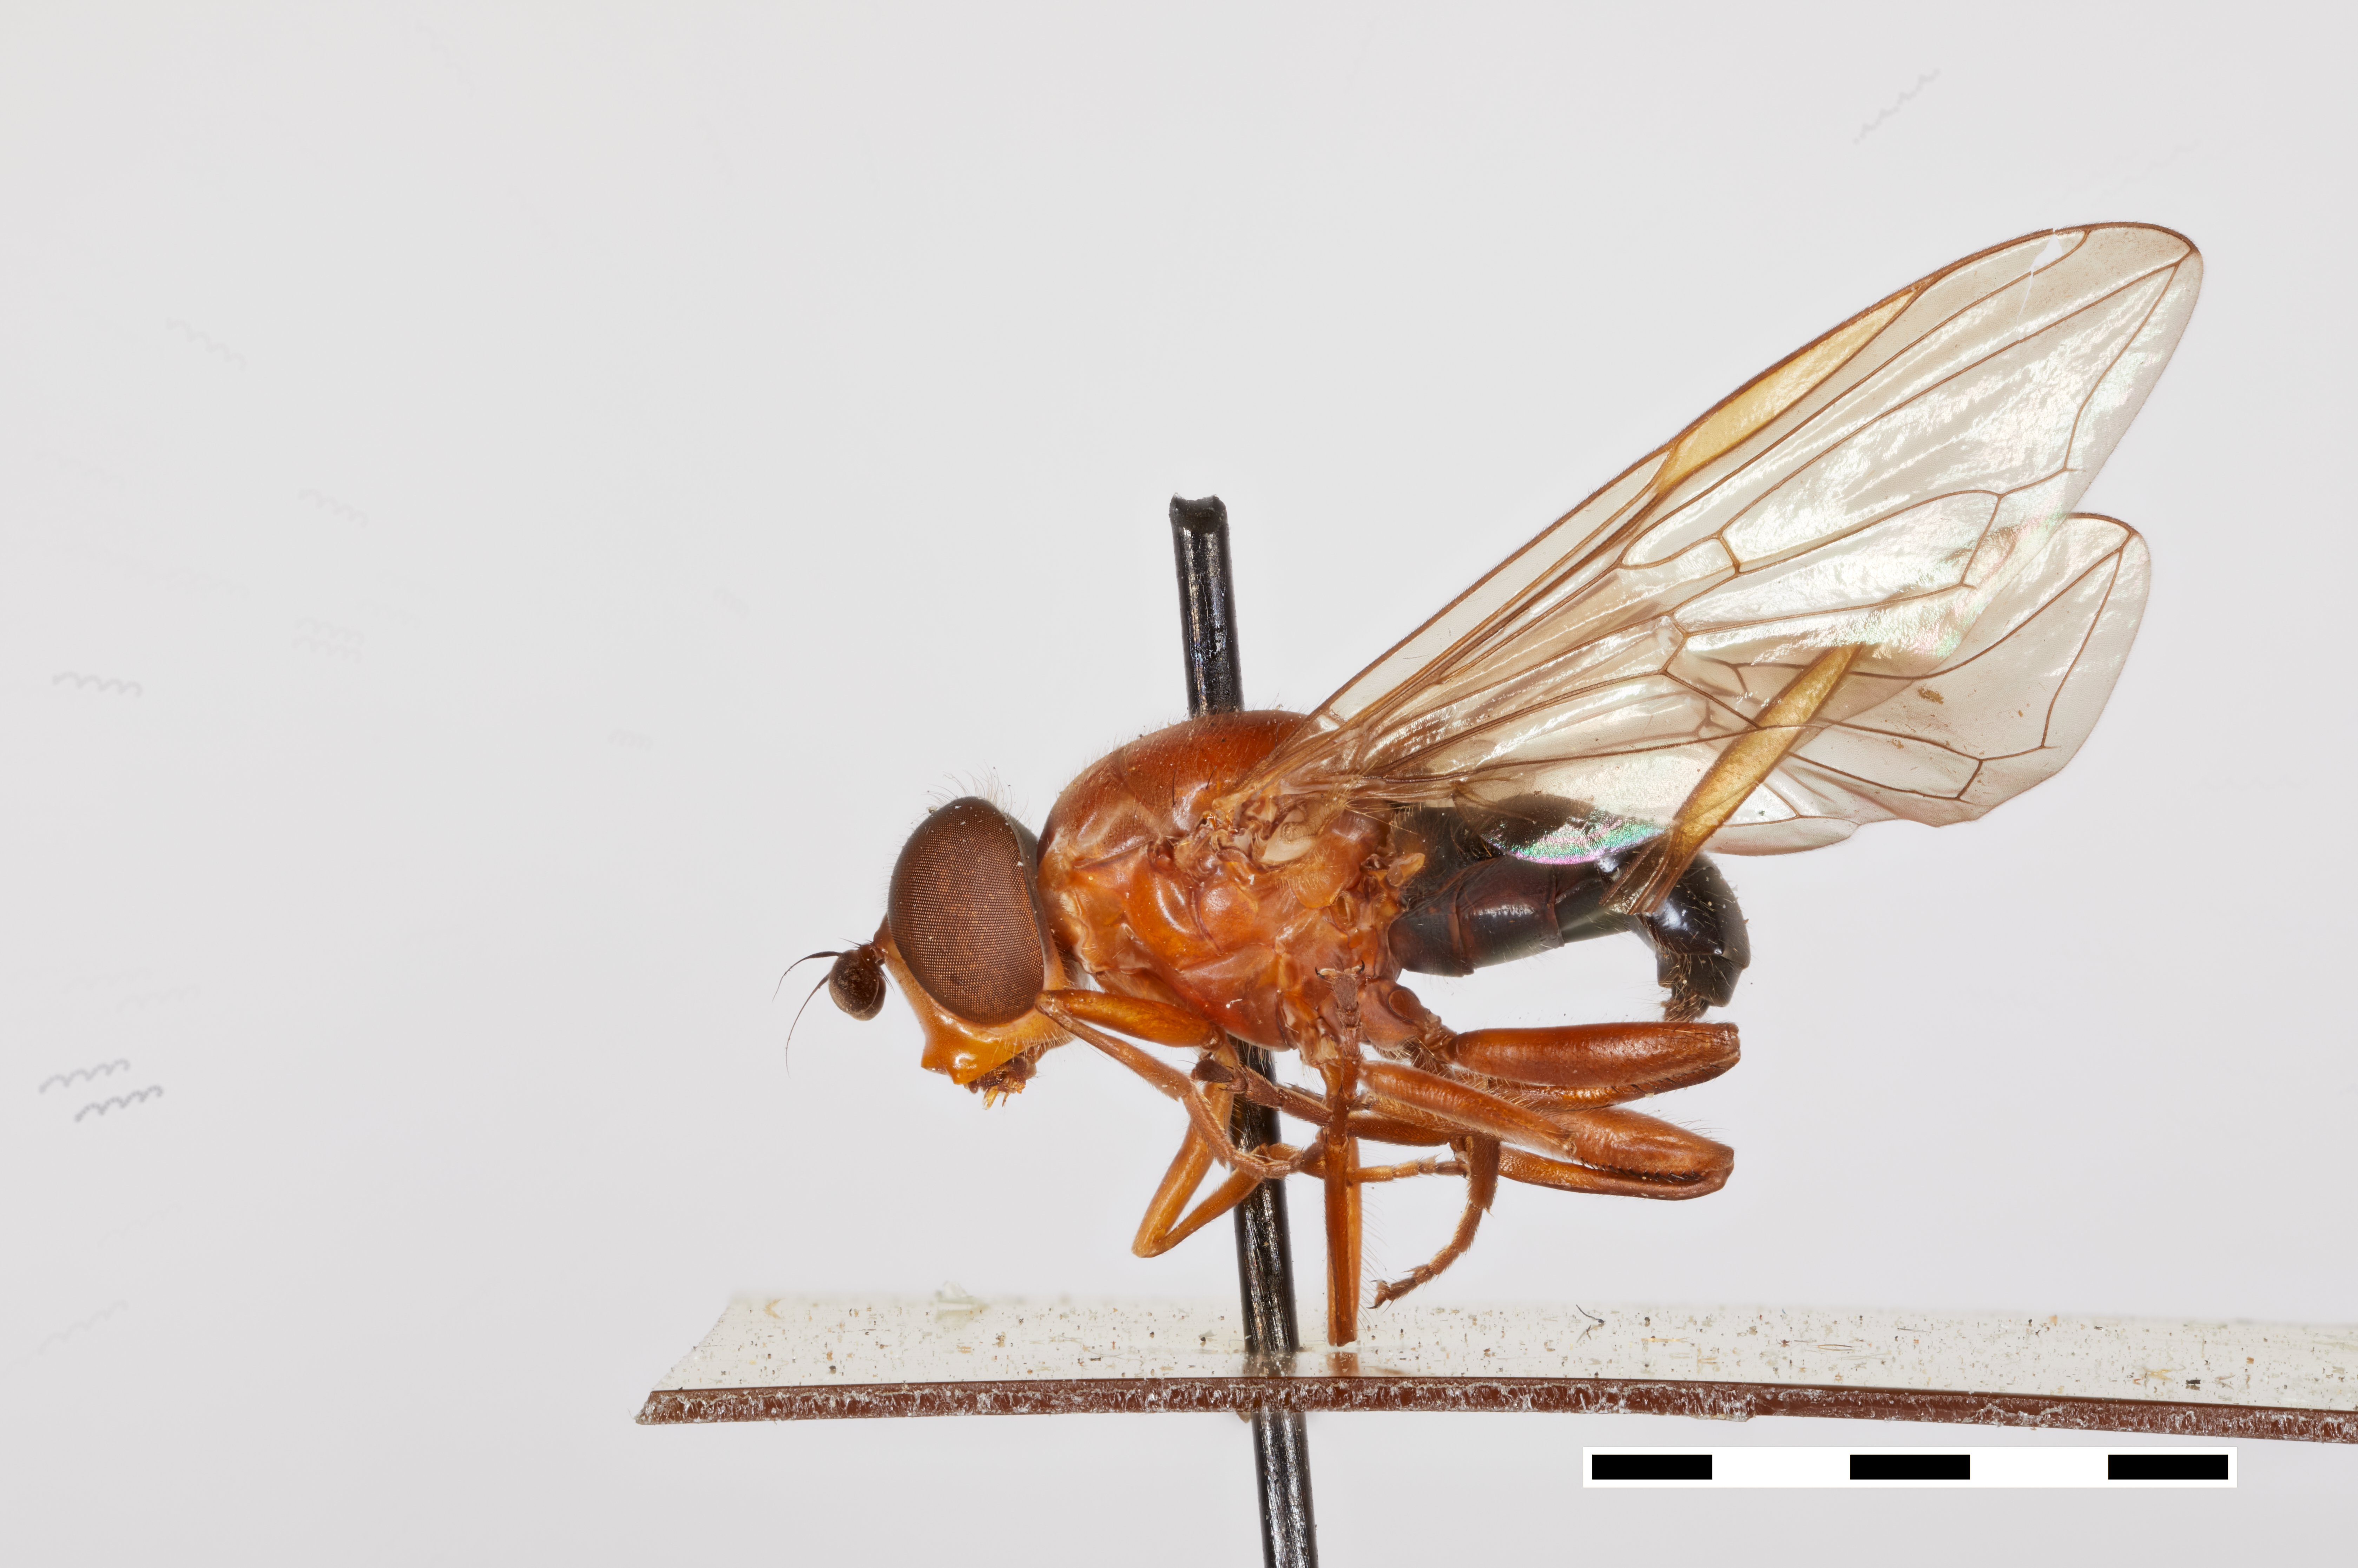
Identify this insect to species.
Chilosia incerta
